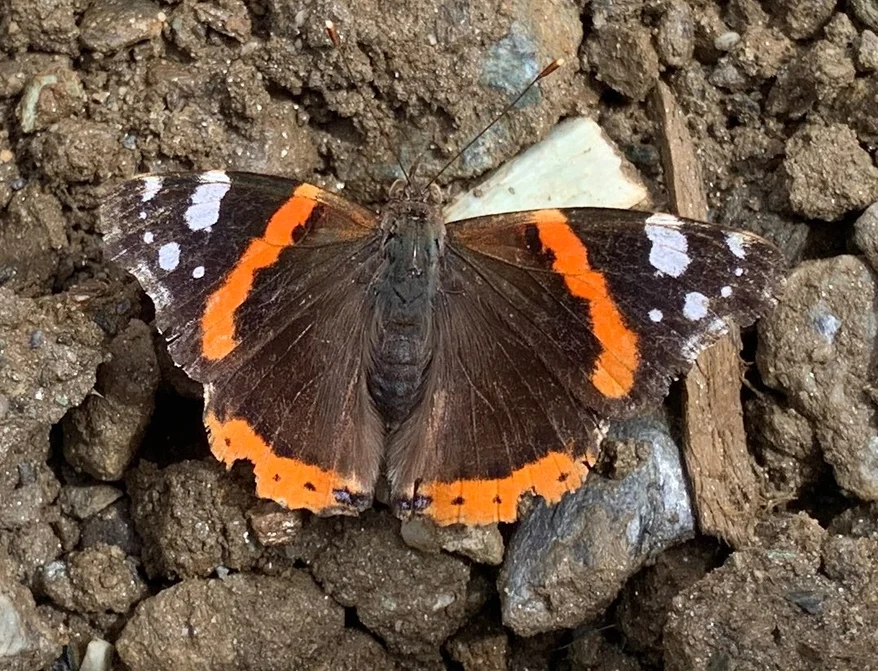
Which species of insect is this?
Vanessa atalanta
